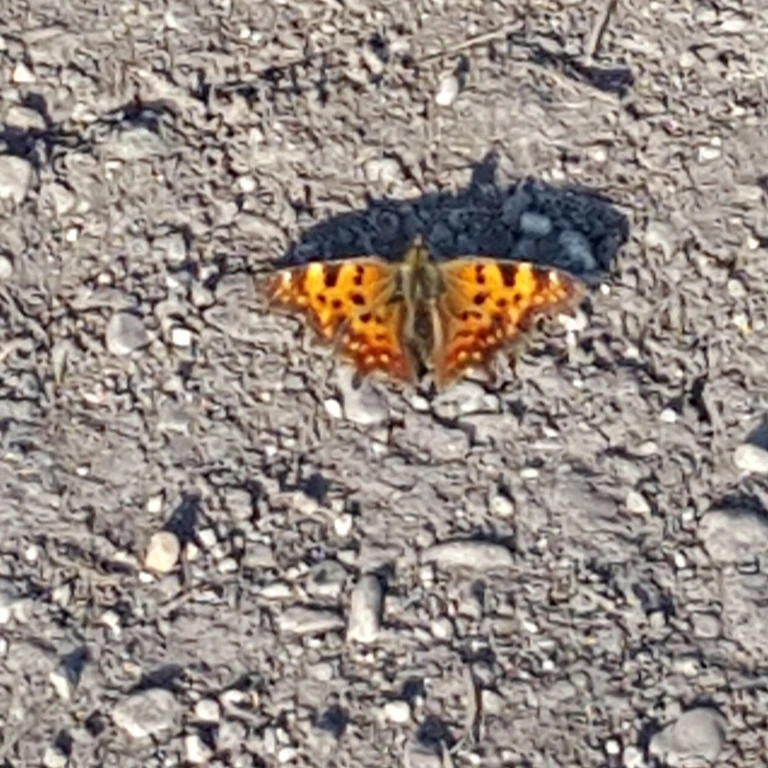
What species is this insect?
Polygonia c-album
